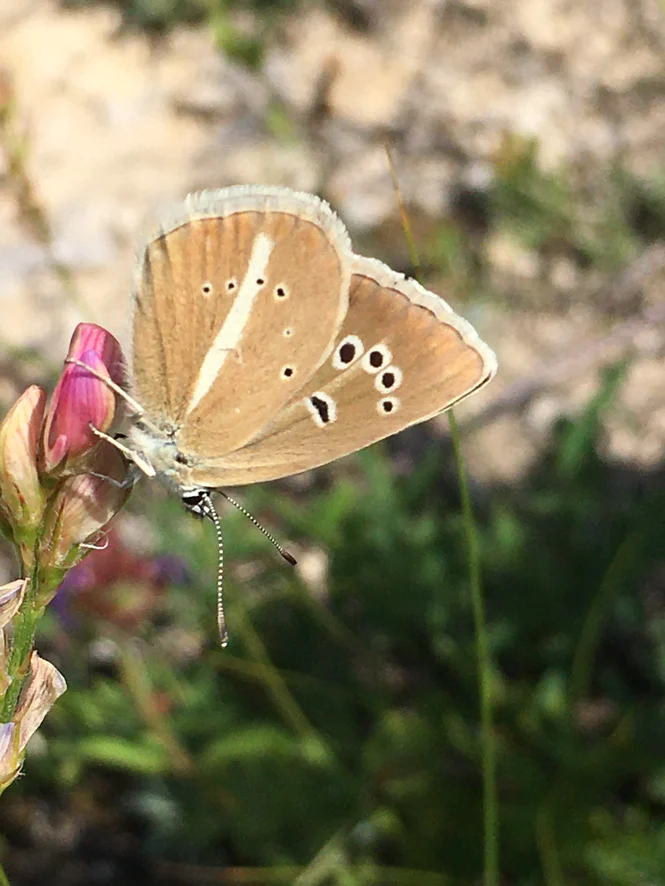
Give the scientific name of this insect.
Polyommatus damon (also Agrodiaetus damon)
